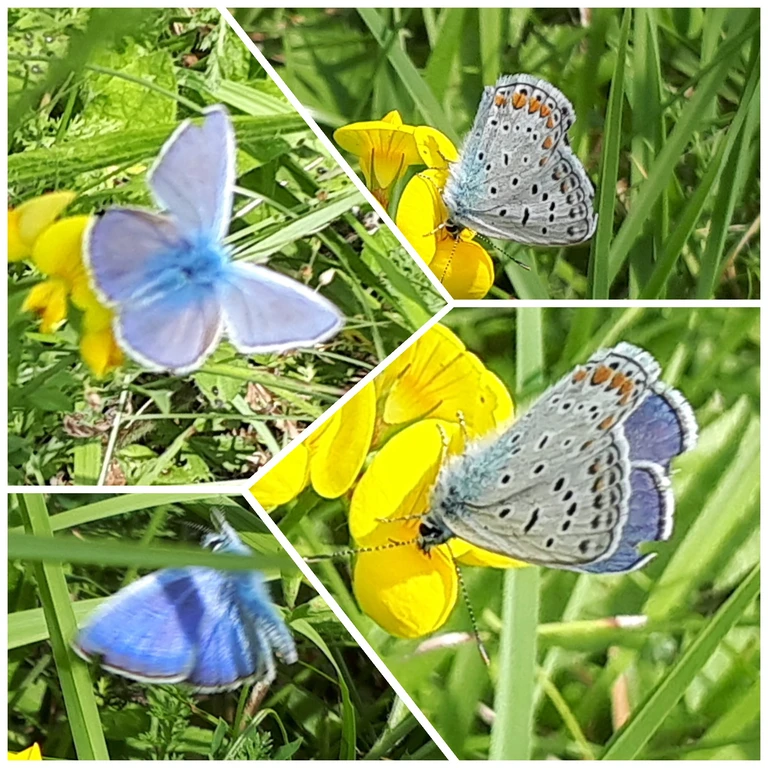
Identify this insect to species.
Polyommatus icarus
